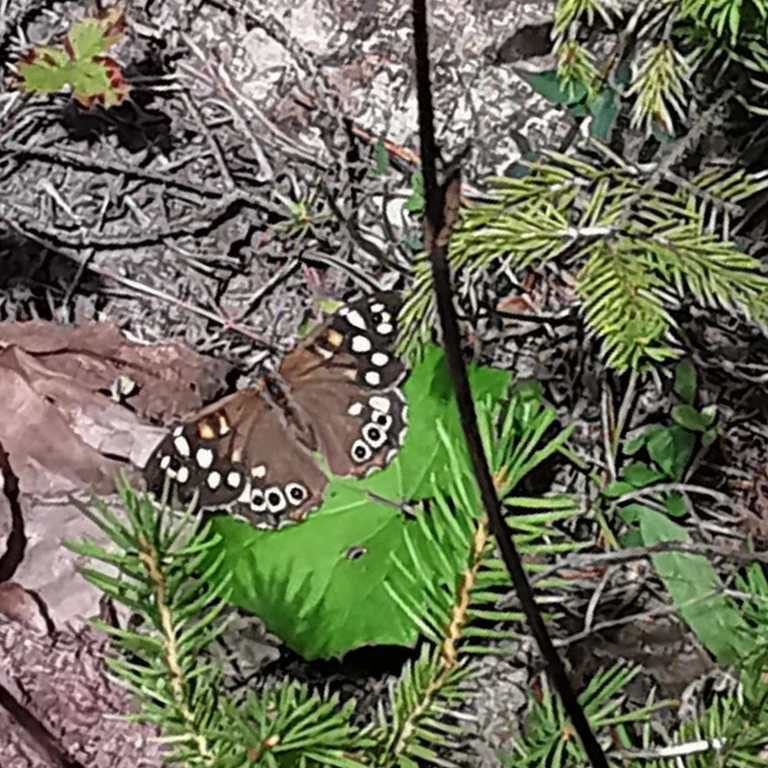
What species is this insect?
Pararge aegeria
